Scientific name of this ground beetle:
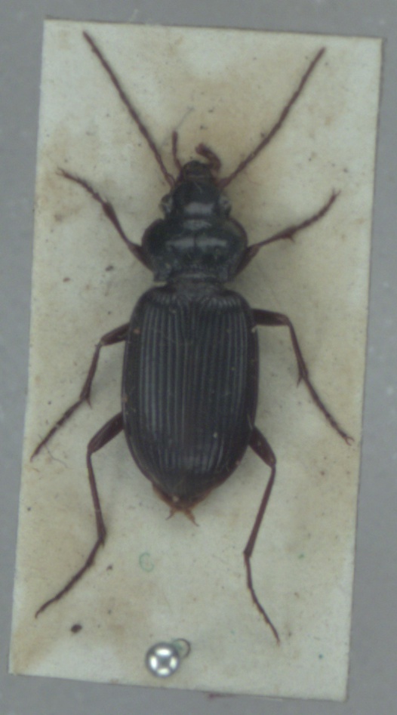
Nebria brevicollis
